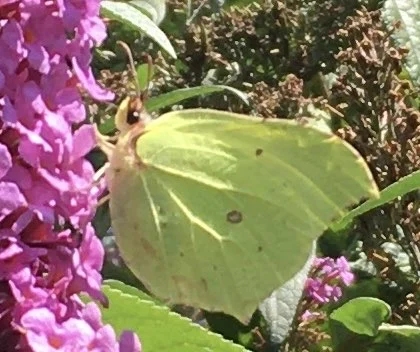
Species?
Gonepteryx rhamni
